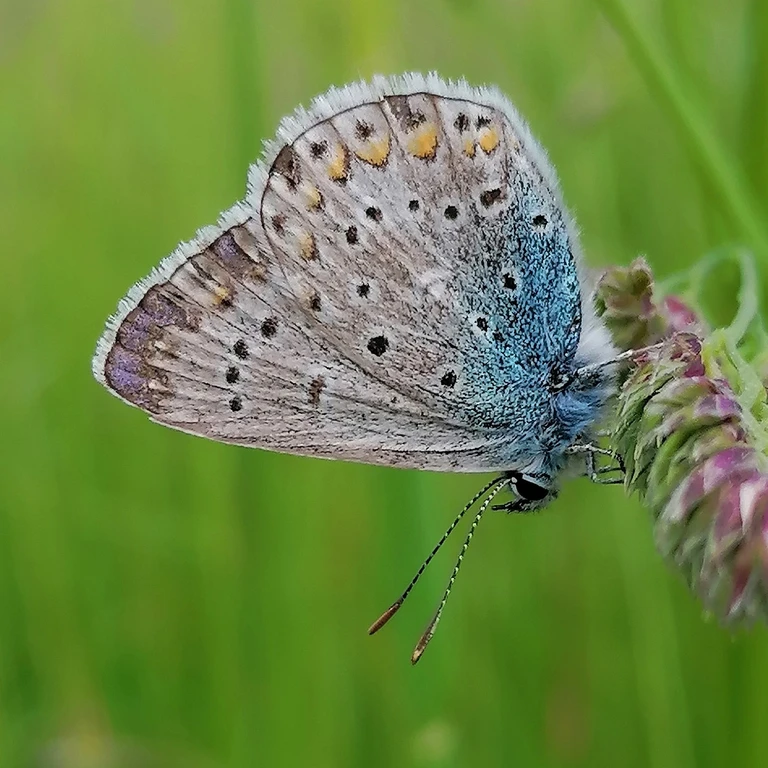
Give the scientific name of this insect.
Polyommatus icarus
